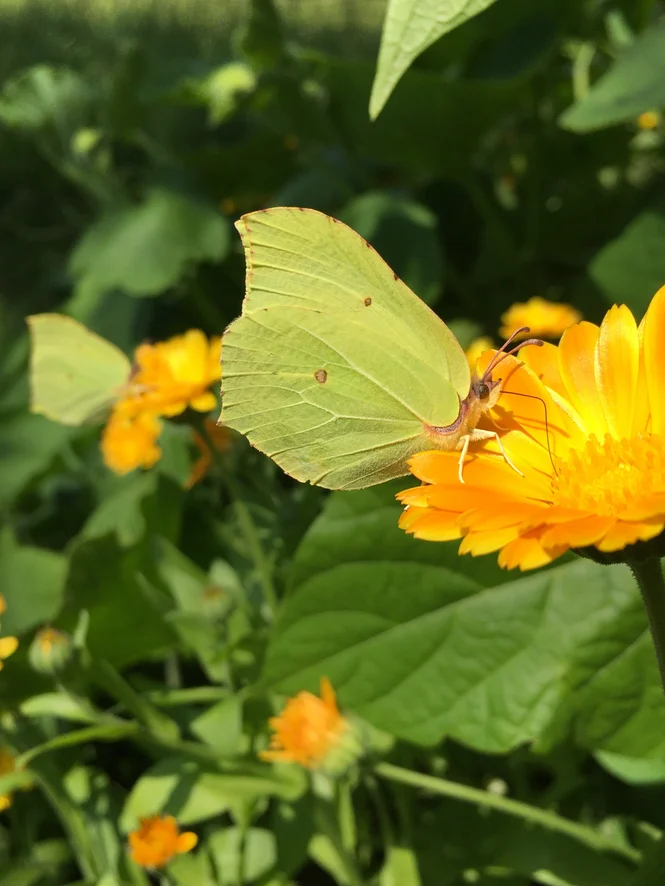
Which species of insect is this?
Gonepteryx rhamni
